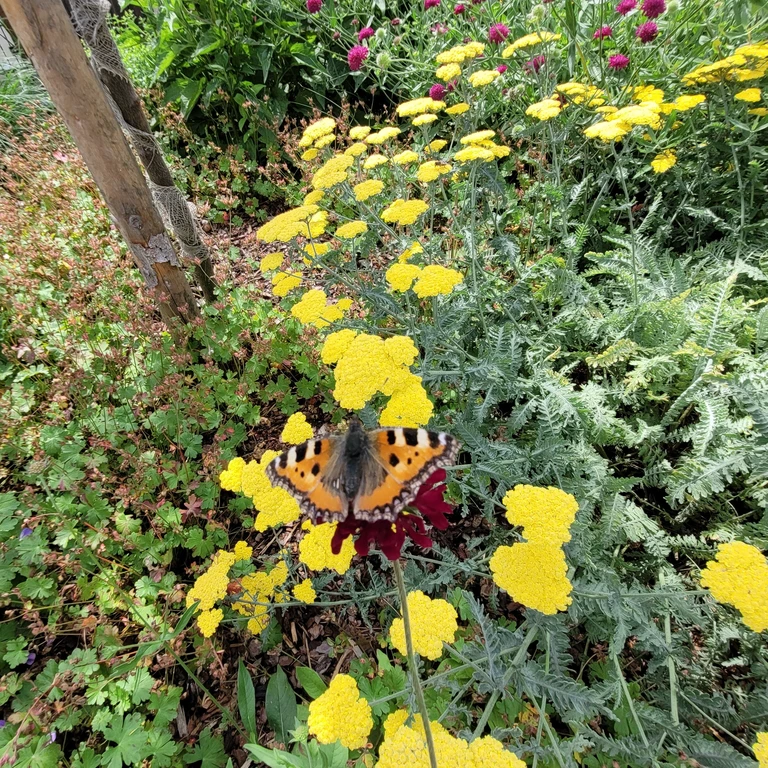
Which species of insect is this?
Aglais urticae
